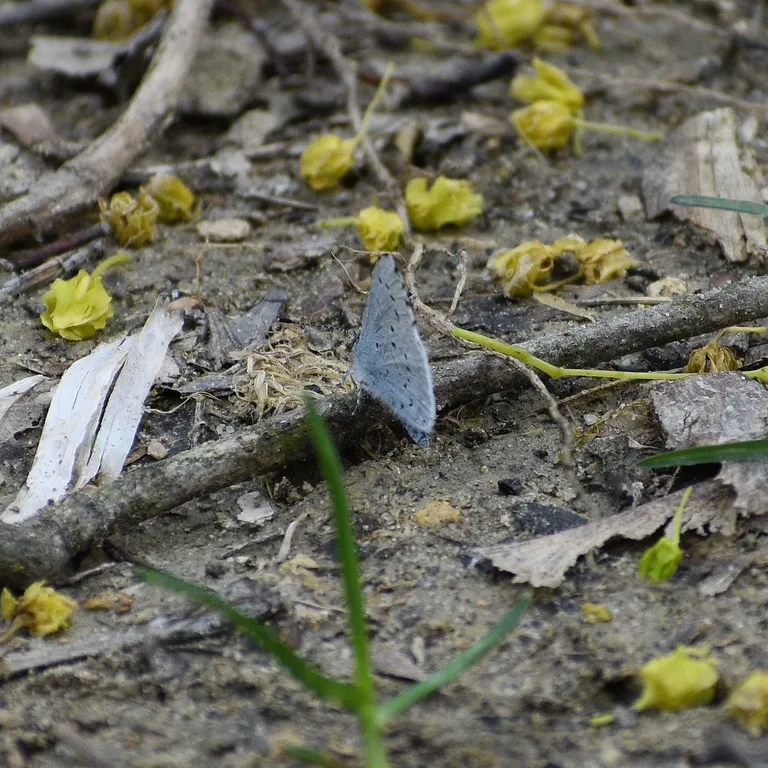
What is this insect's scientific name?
Celastrina argiolus
